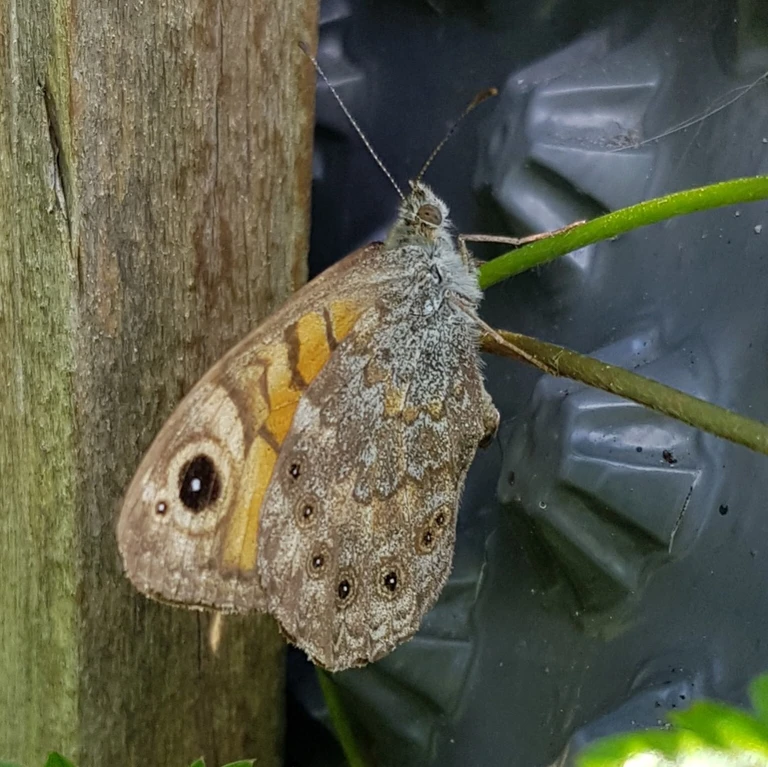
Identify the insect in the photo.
Lasiommata megera (also Pararge megera)
